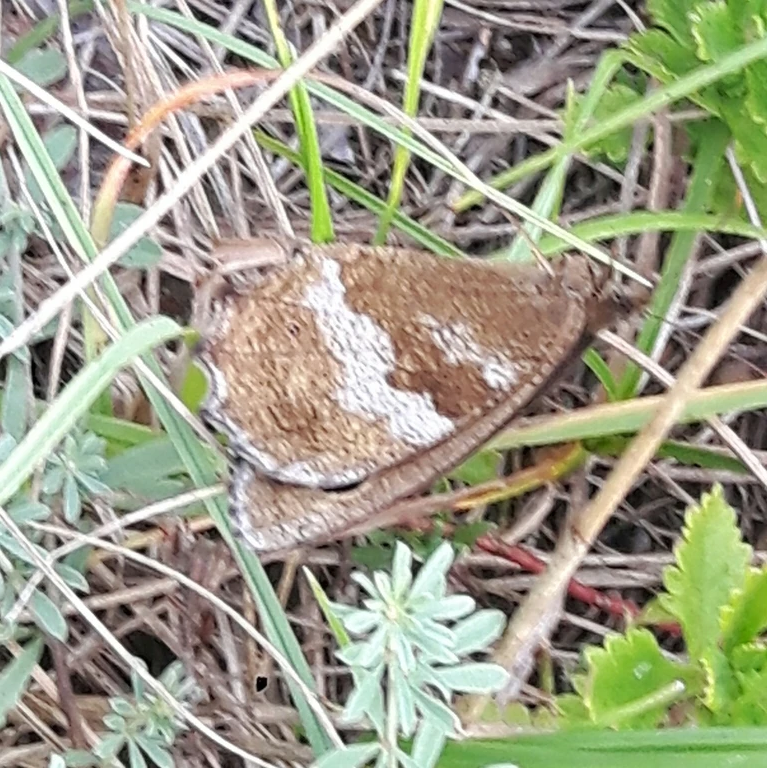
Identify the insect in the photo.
Minois dryas
